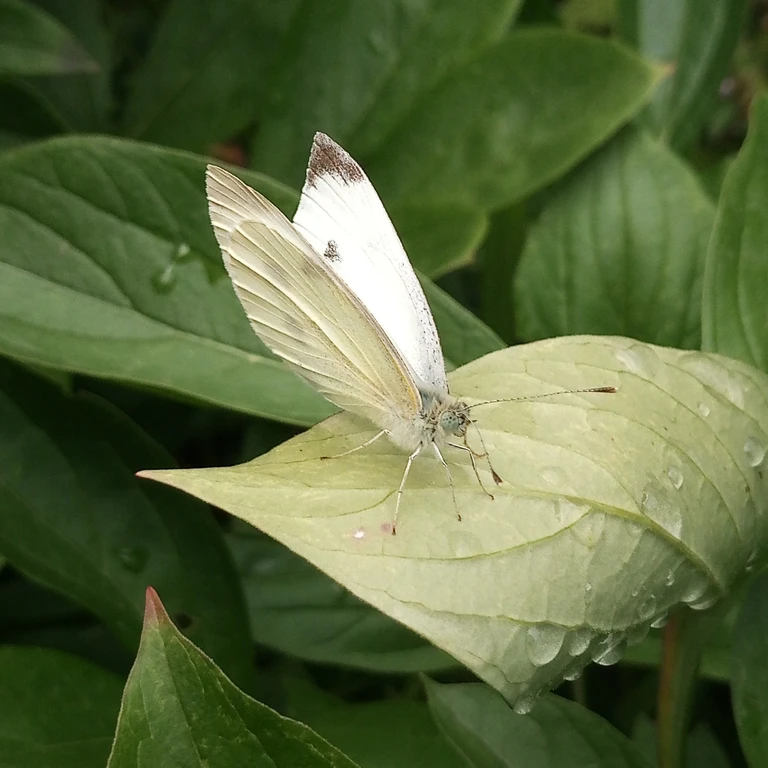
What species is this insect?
Pieris rapae
